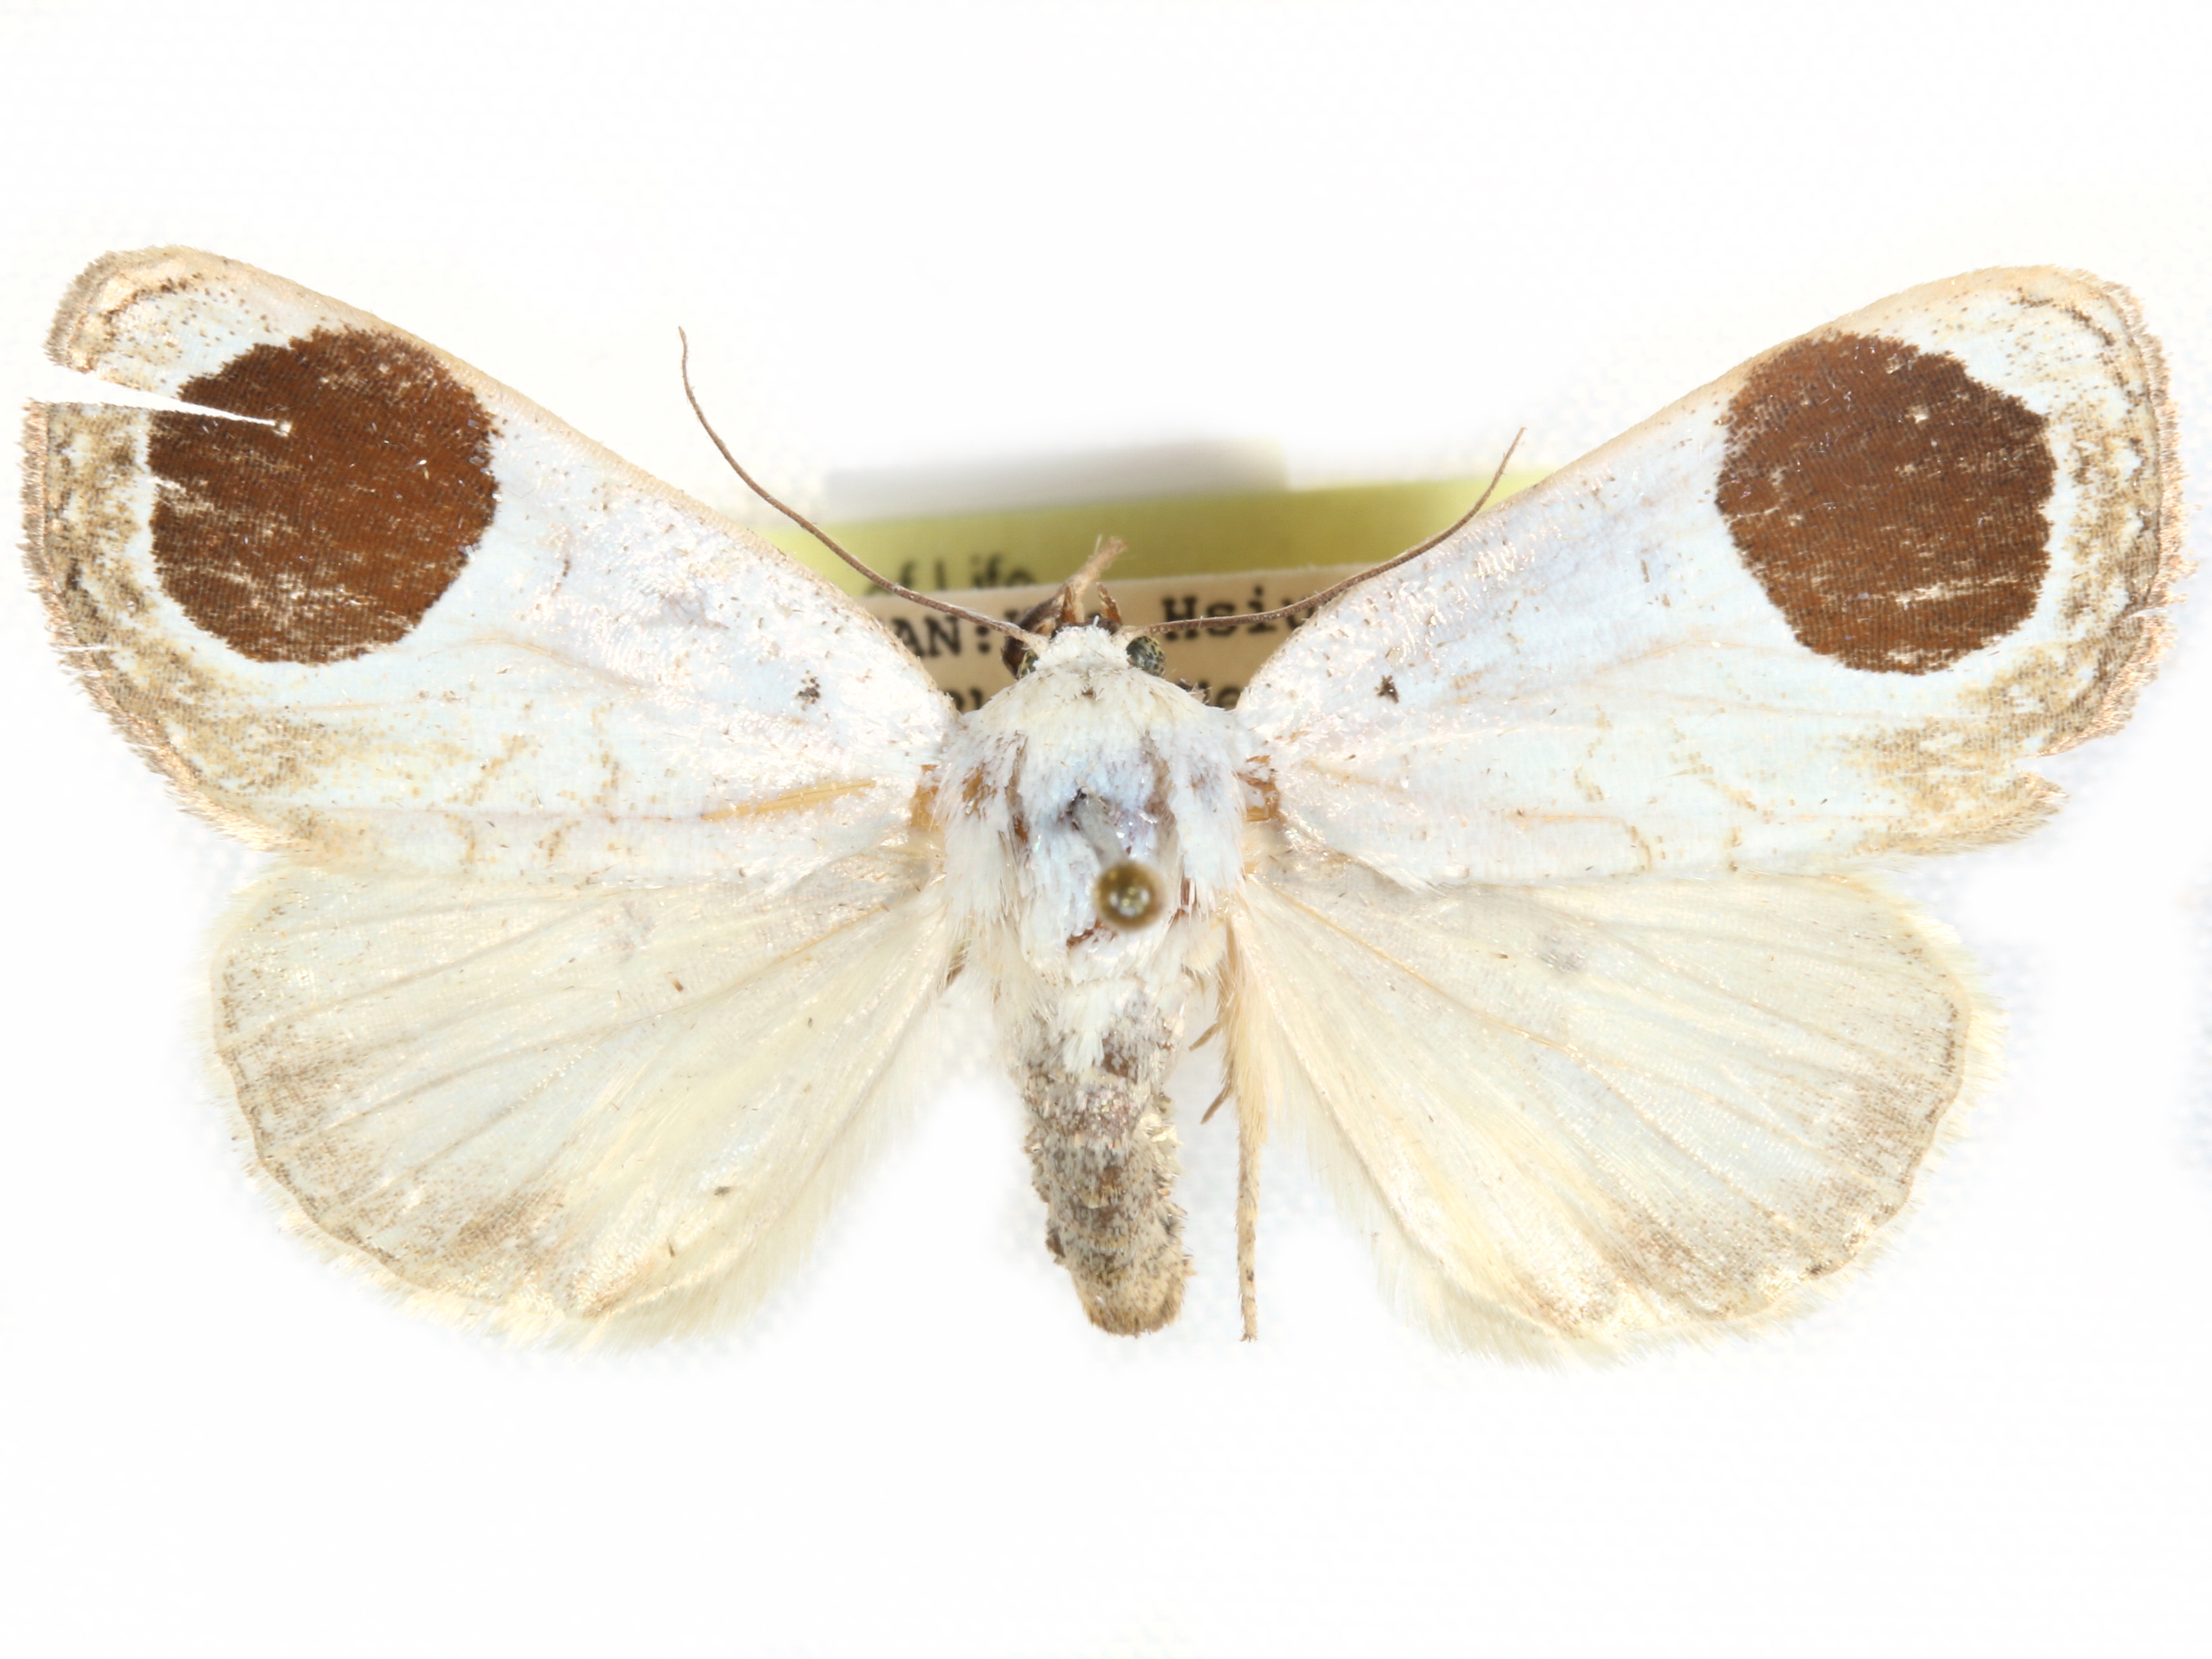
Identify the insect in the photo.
Sphragifera sigillata
